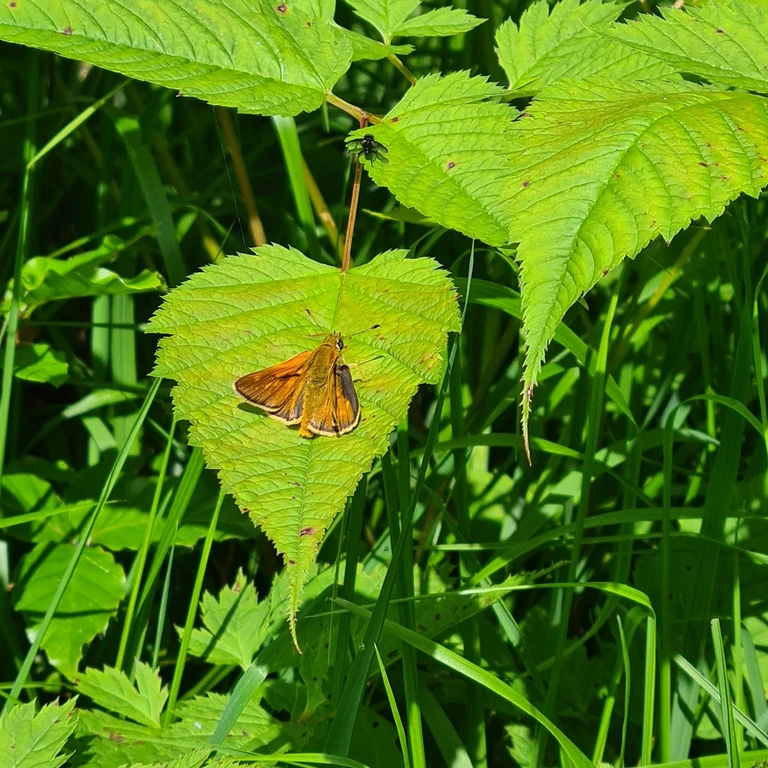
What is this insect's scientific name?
Ochlodes sylvanus (also Ochlodes venata)
